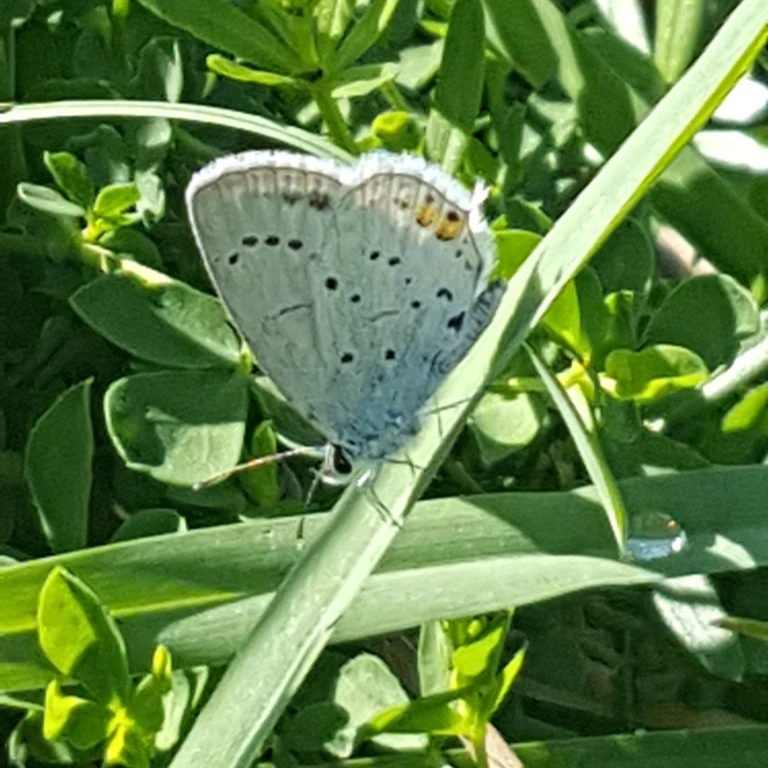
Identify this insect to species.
Cupido argiades (also Elkalyce argiades)
